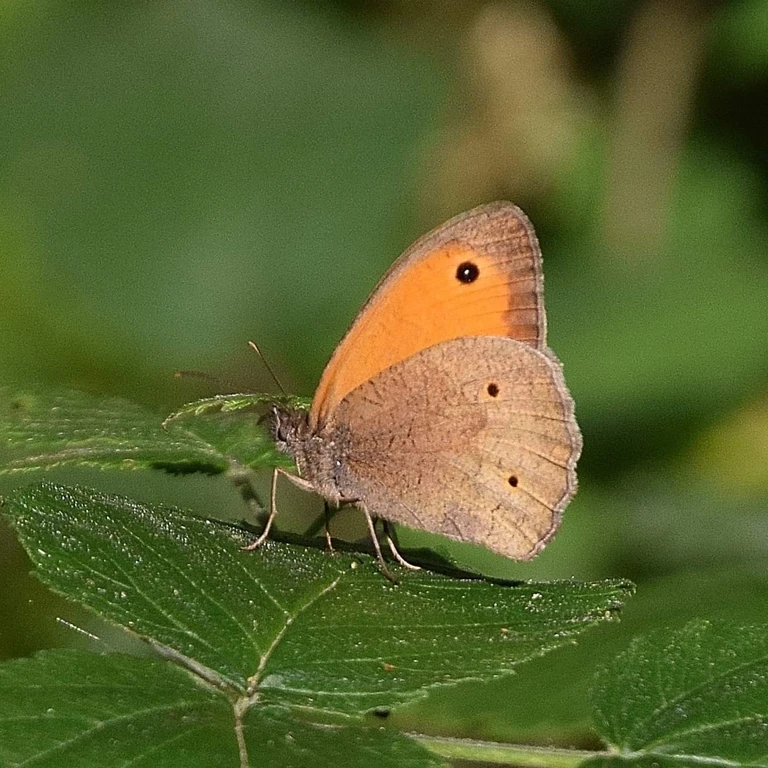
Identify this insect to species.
Maniola jurtina
